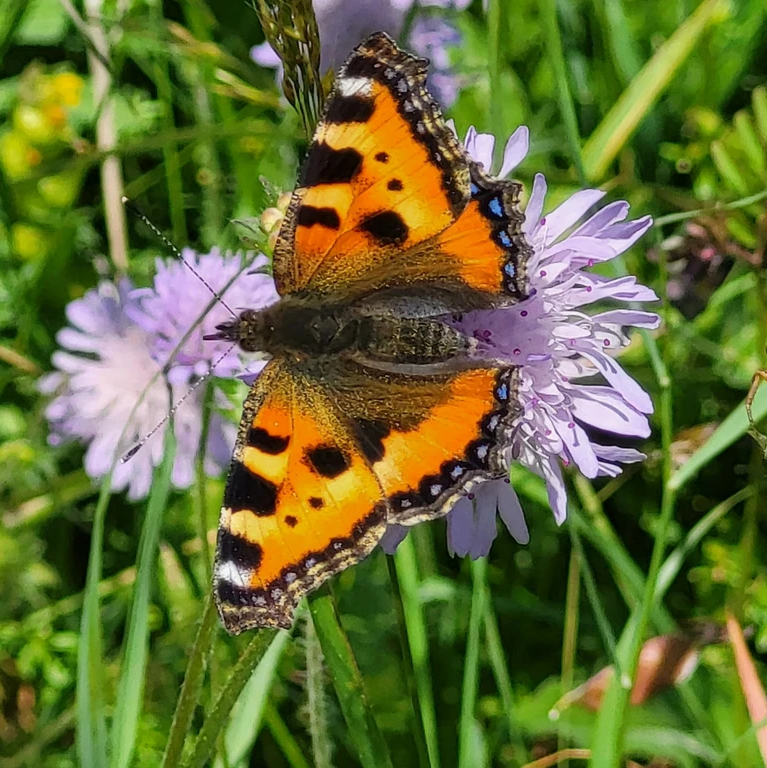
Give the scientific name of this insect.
Aglais urticae
